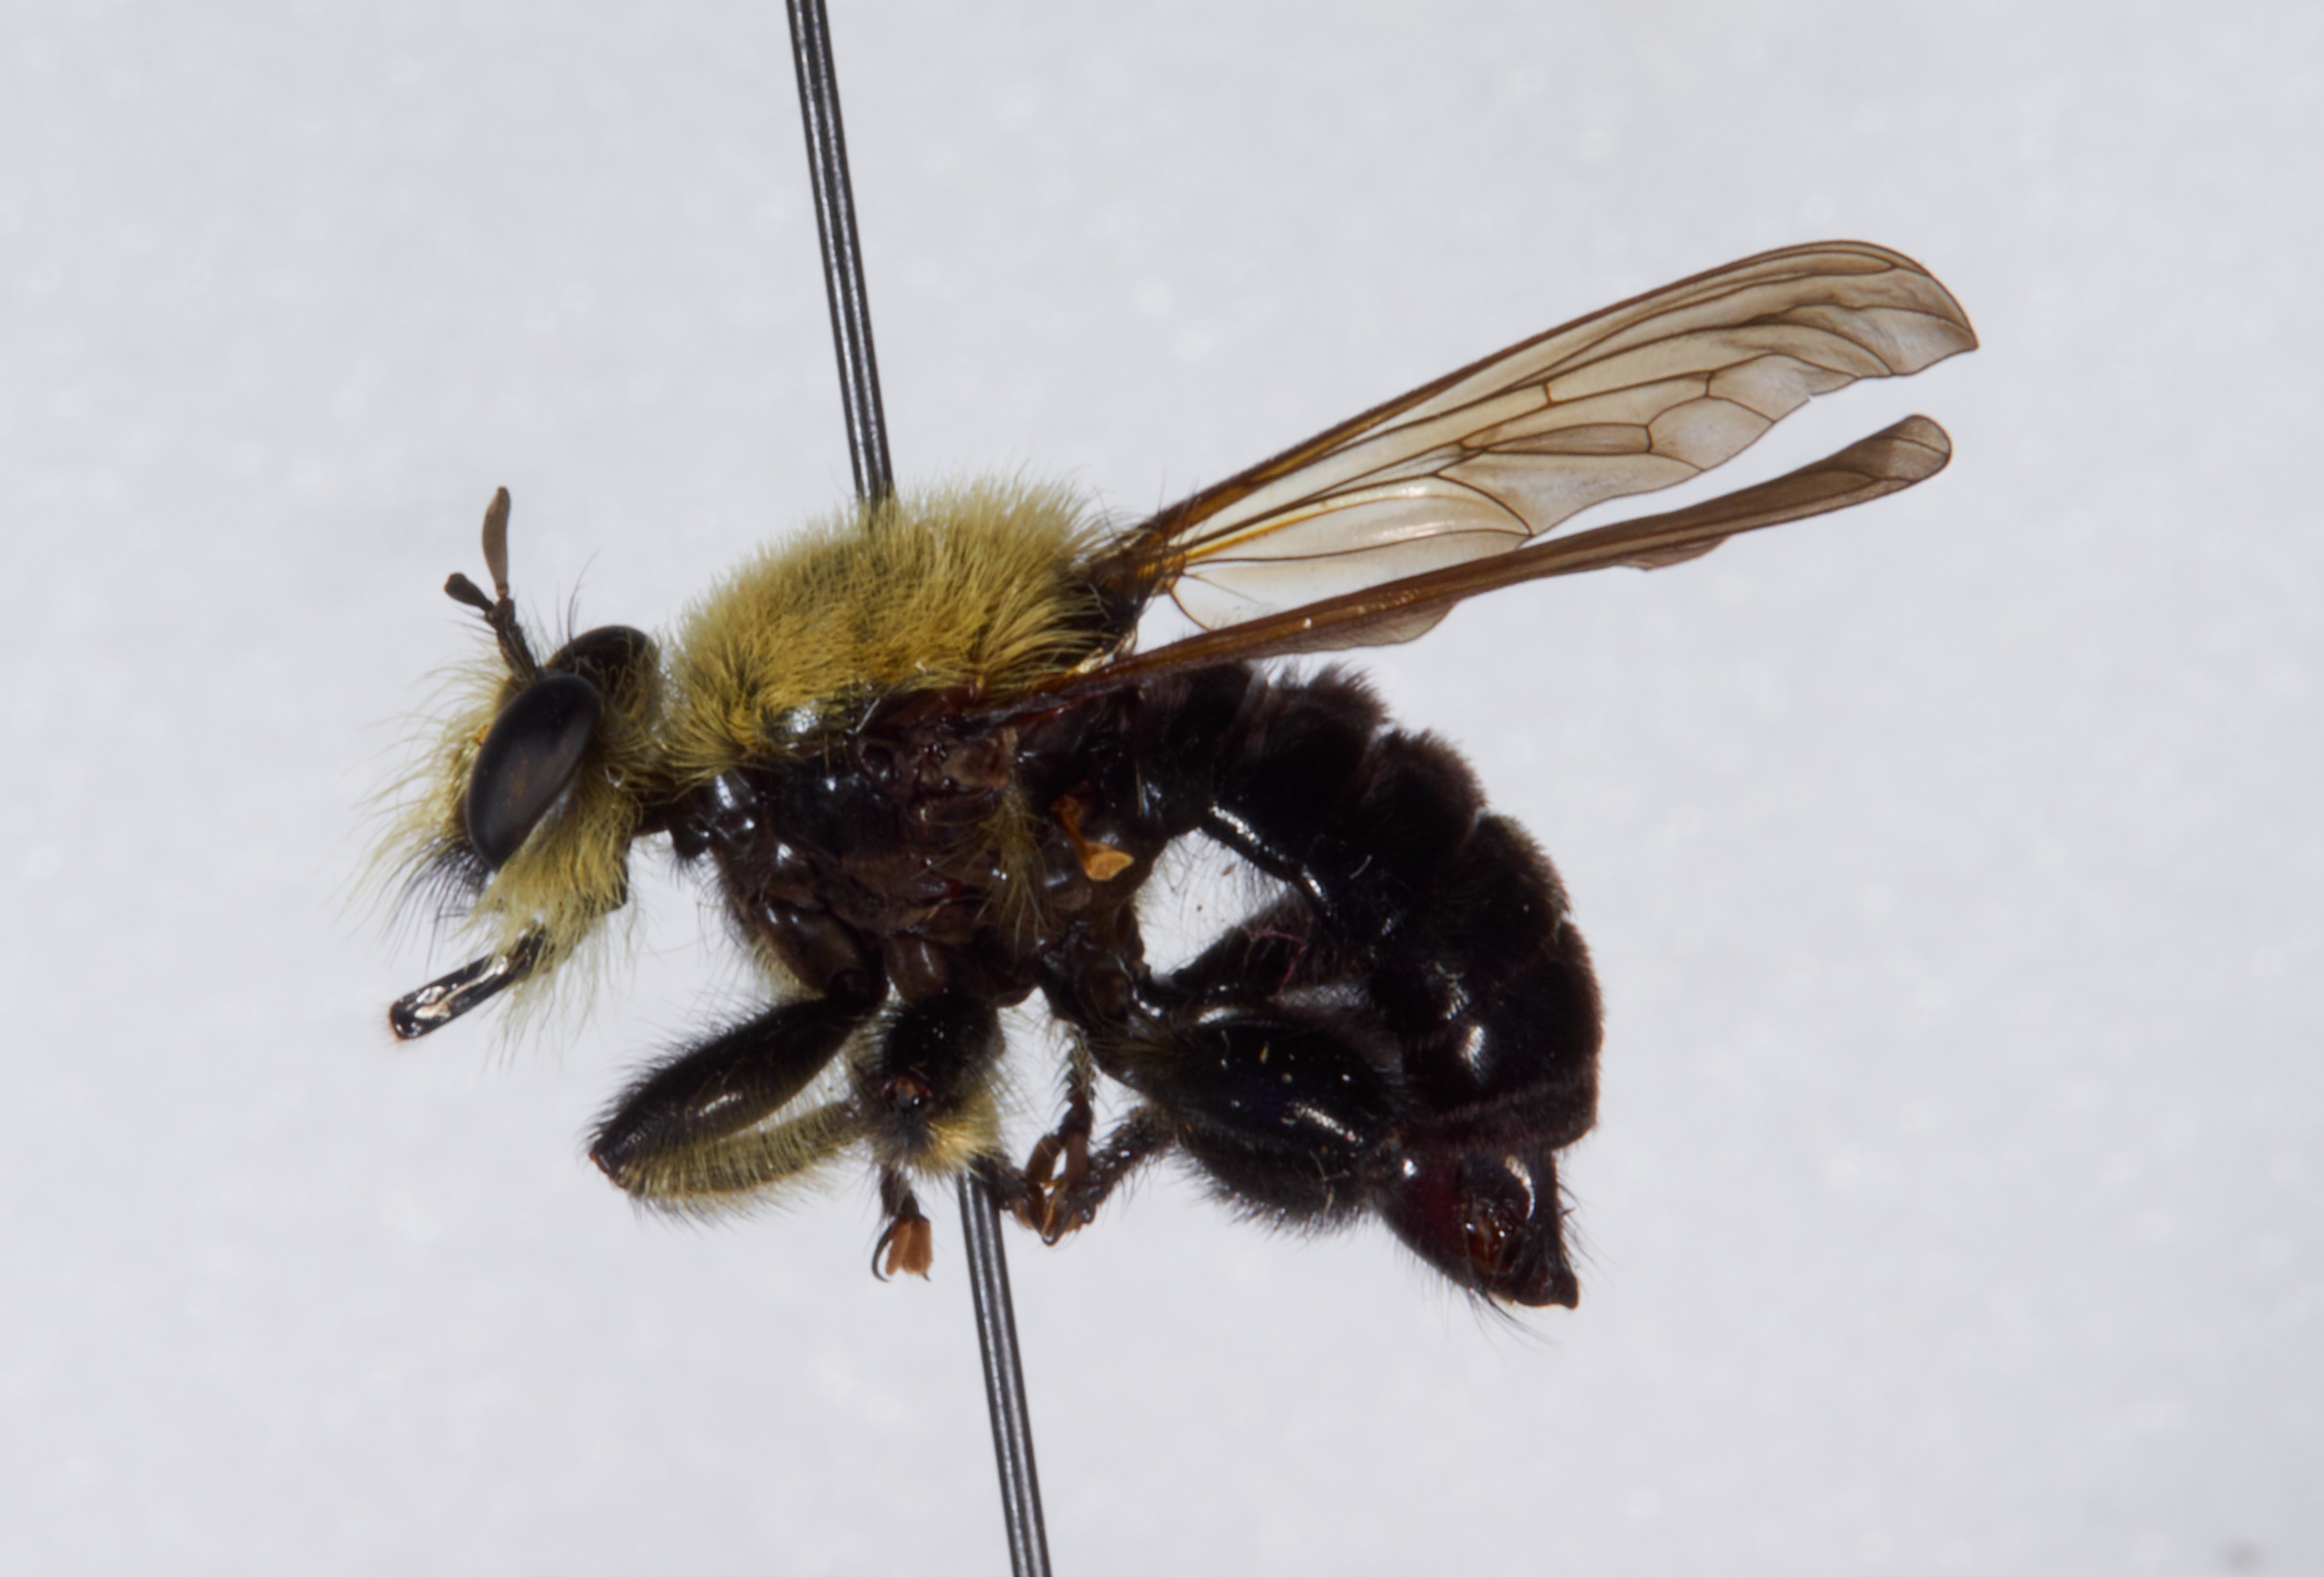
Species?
Laphria virginica
